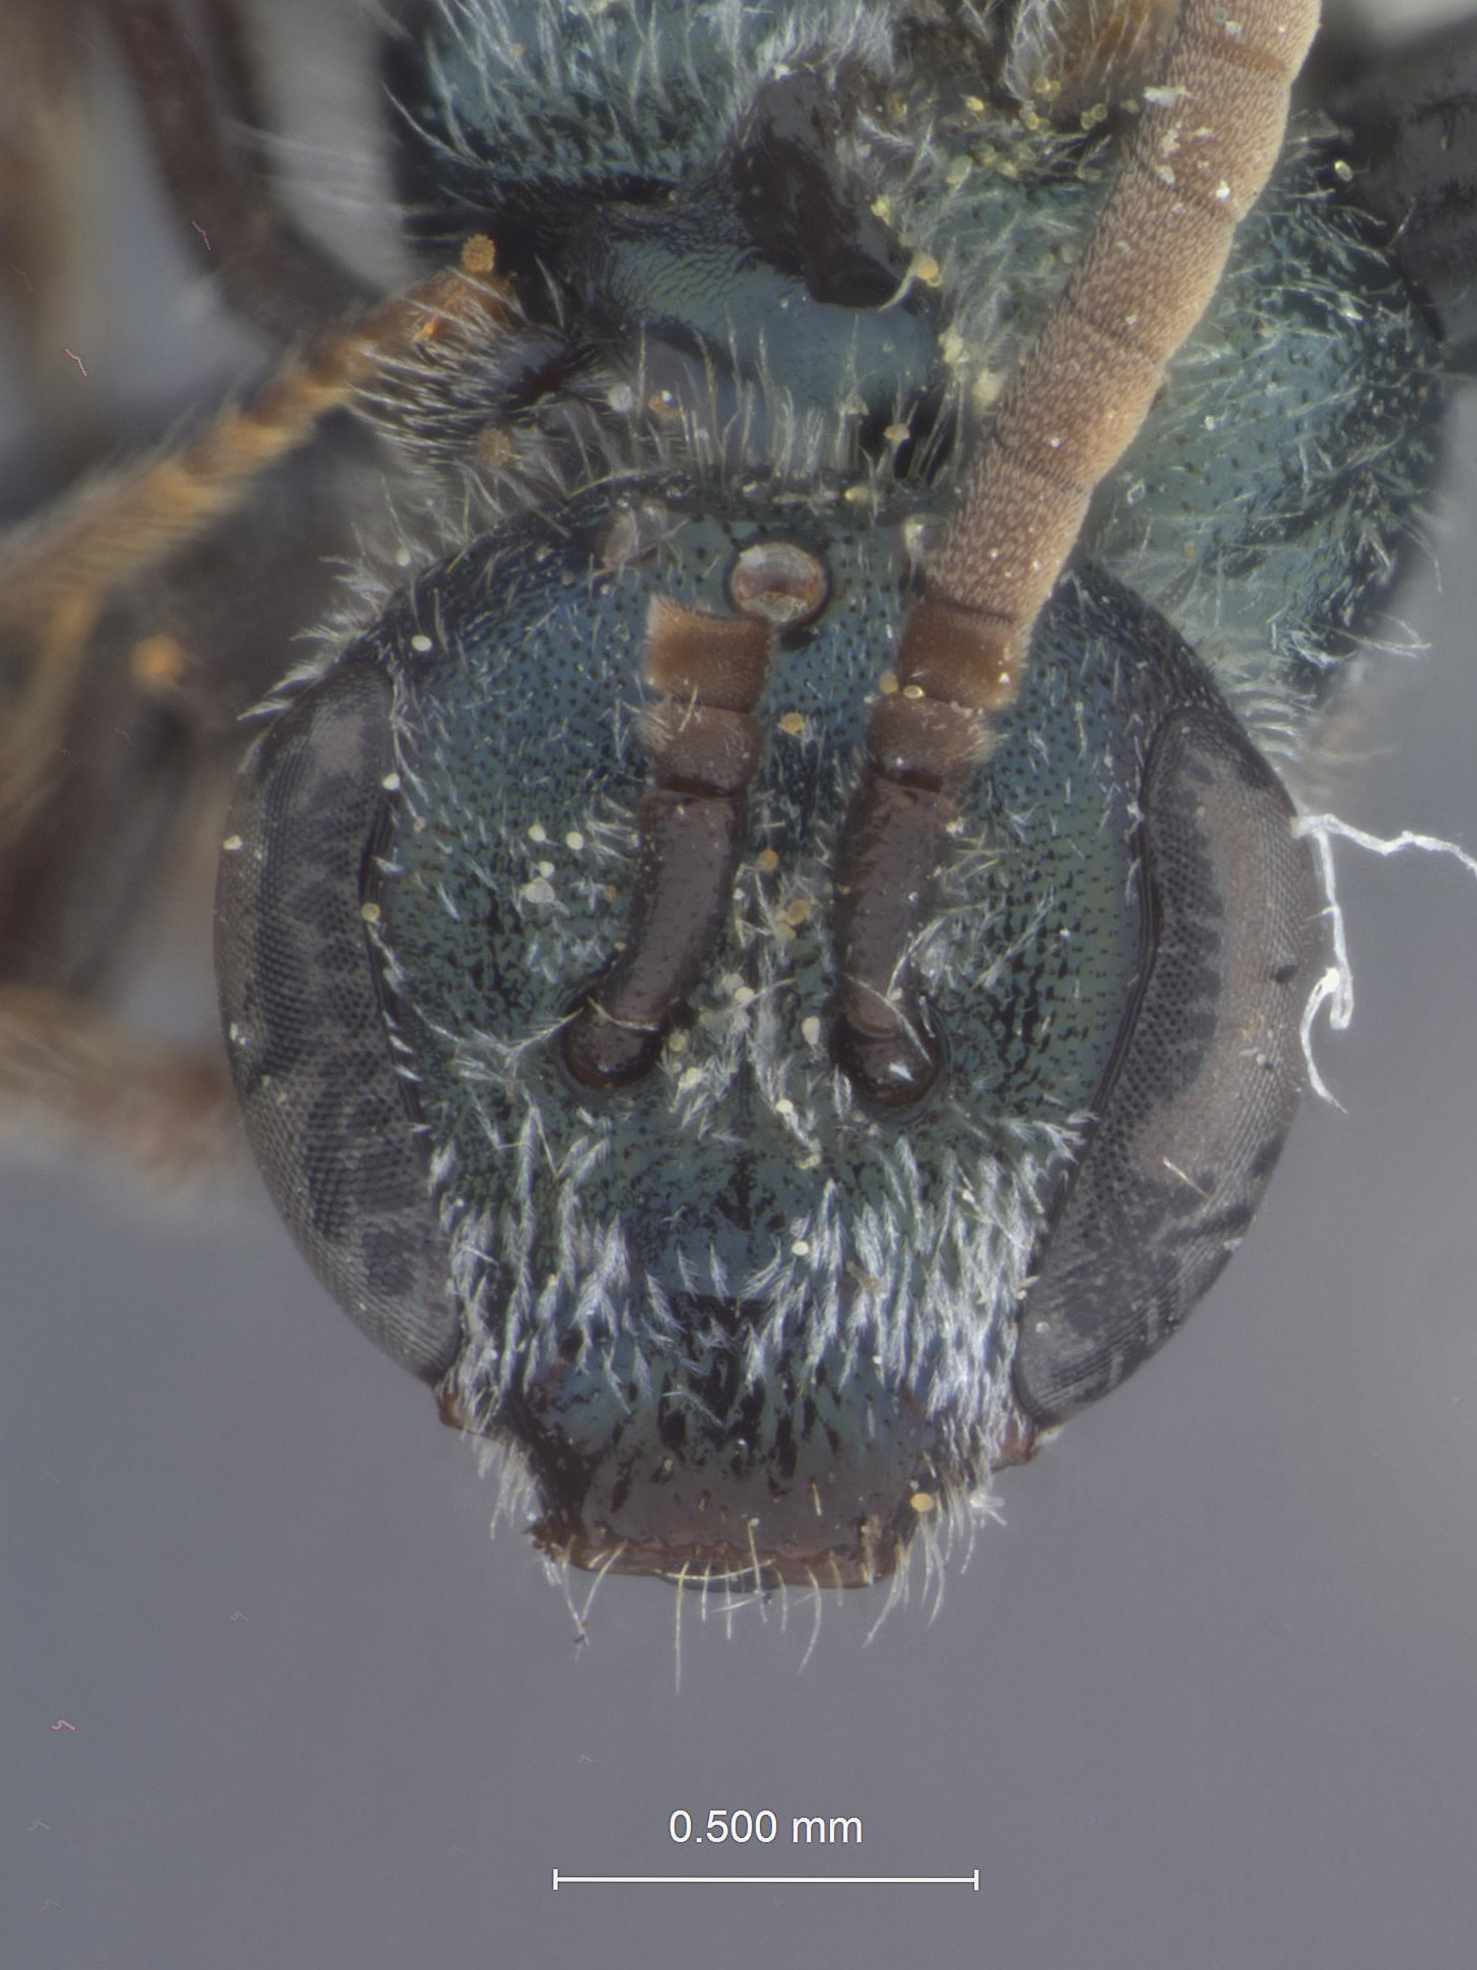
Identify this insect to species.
Halictus mactus
